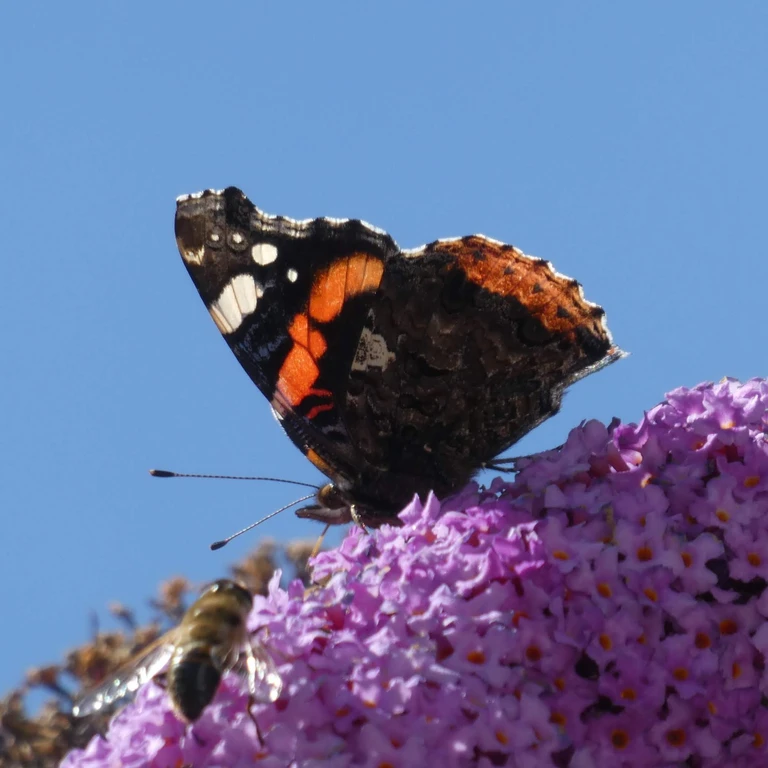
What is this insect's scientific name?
Vanessa atalanta
